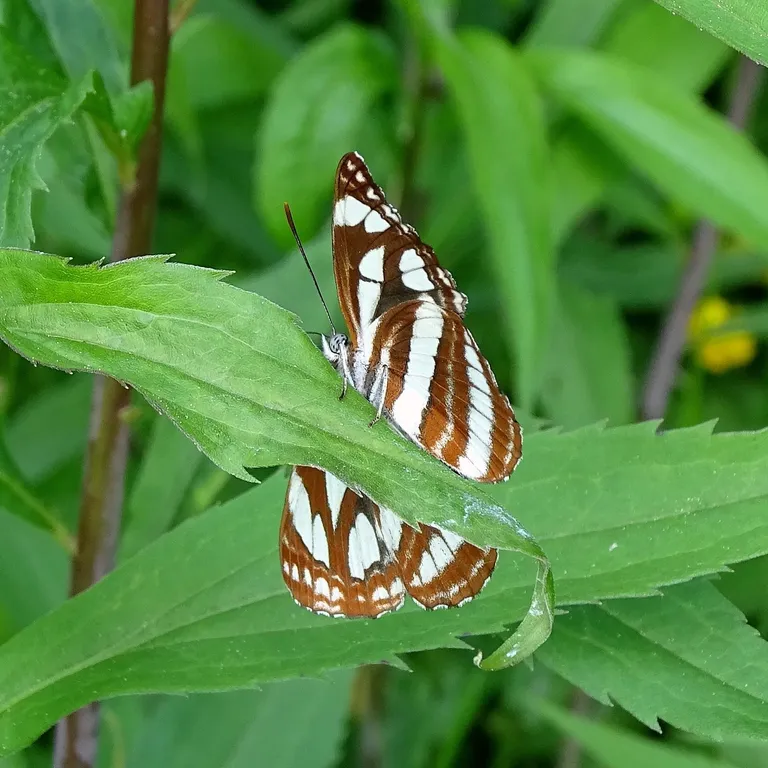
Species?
Neptis sappho
